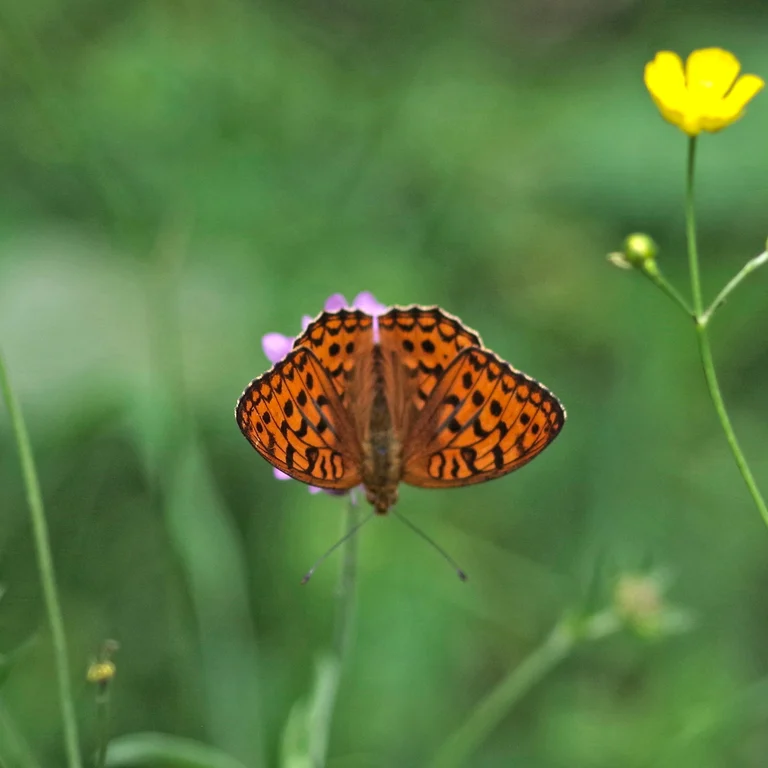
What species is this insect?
Fabriciana adippe
